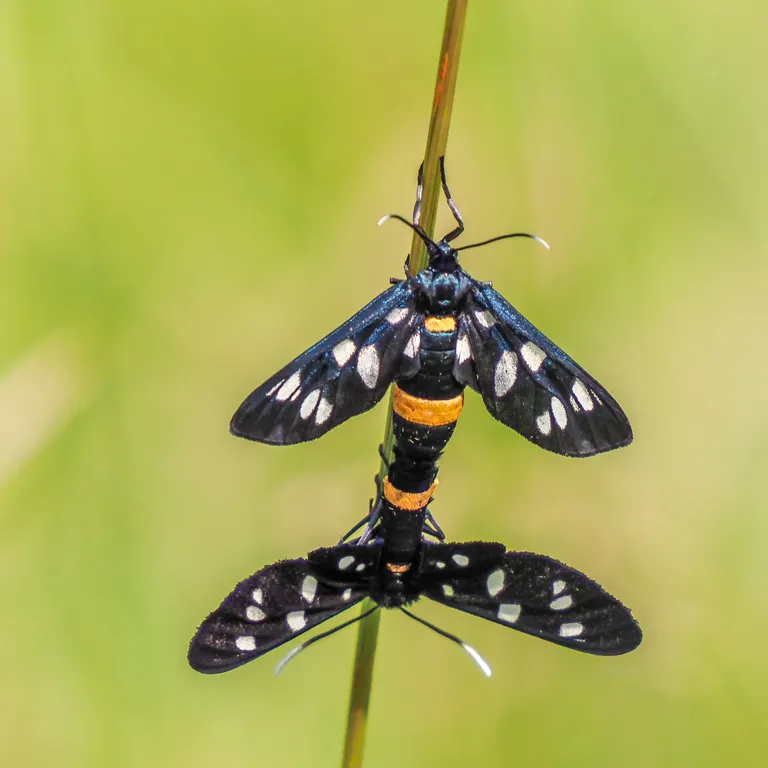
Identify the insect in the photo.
Amata phegea
